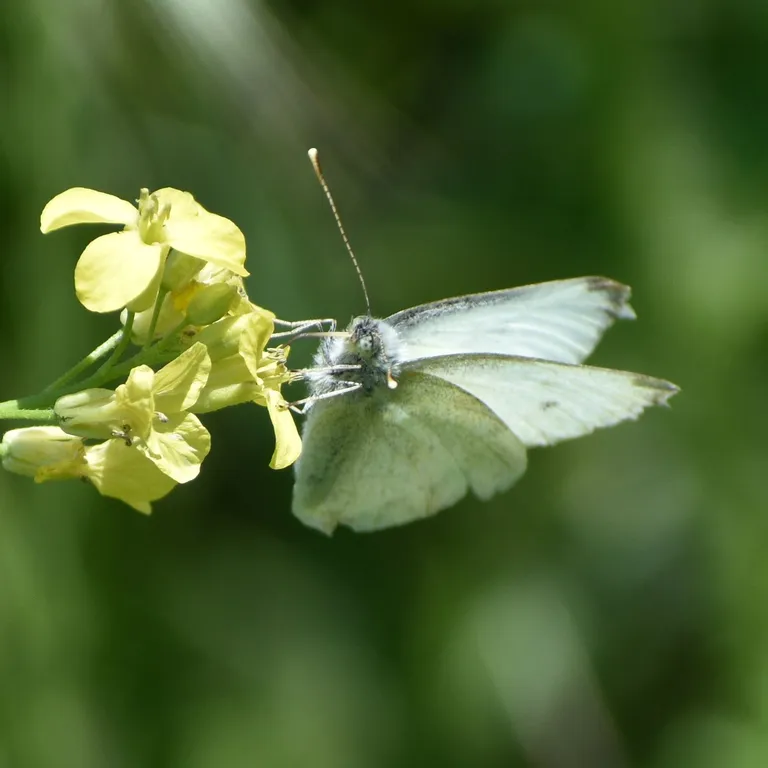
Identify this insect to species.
Pieris rapae
